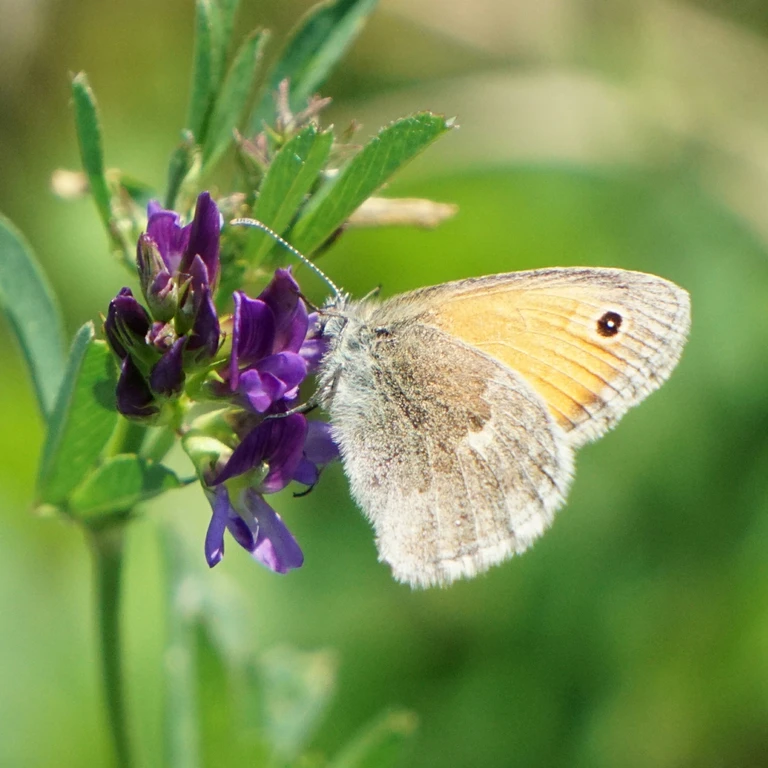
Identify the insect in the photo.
Coenonympha pamphilus
